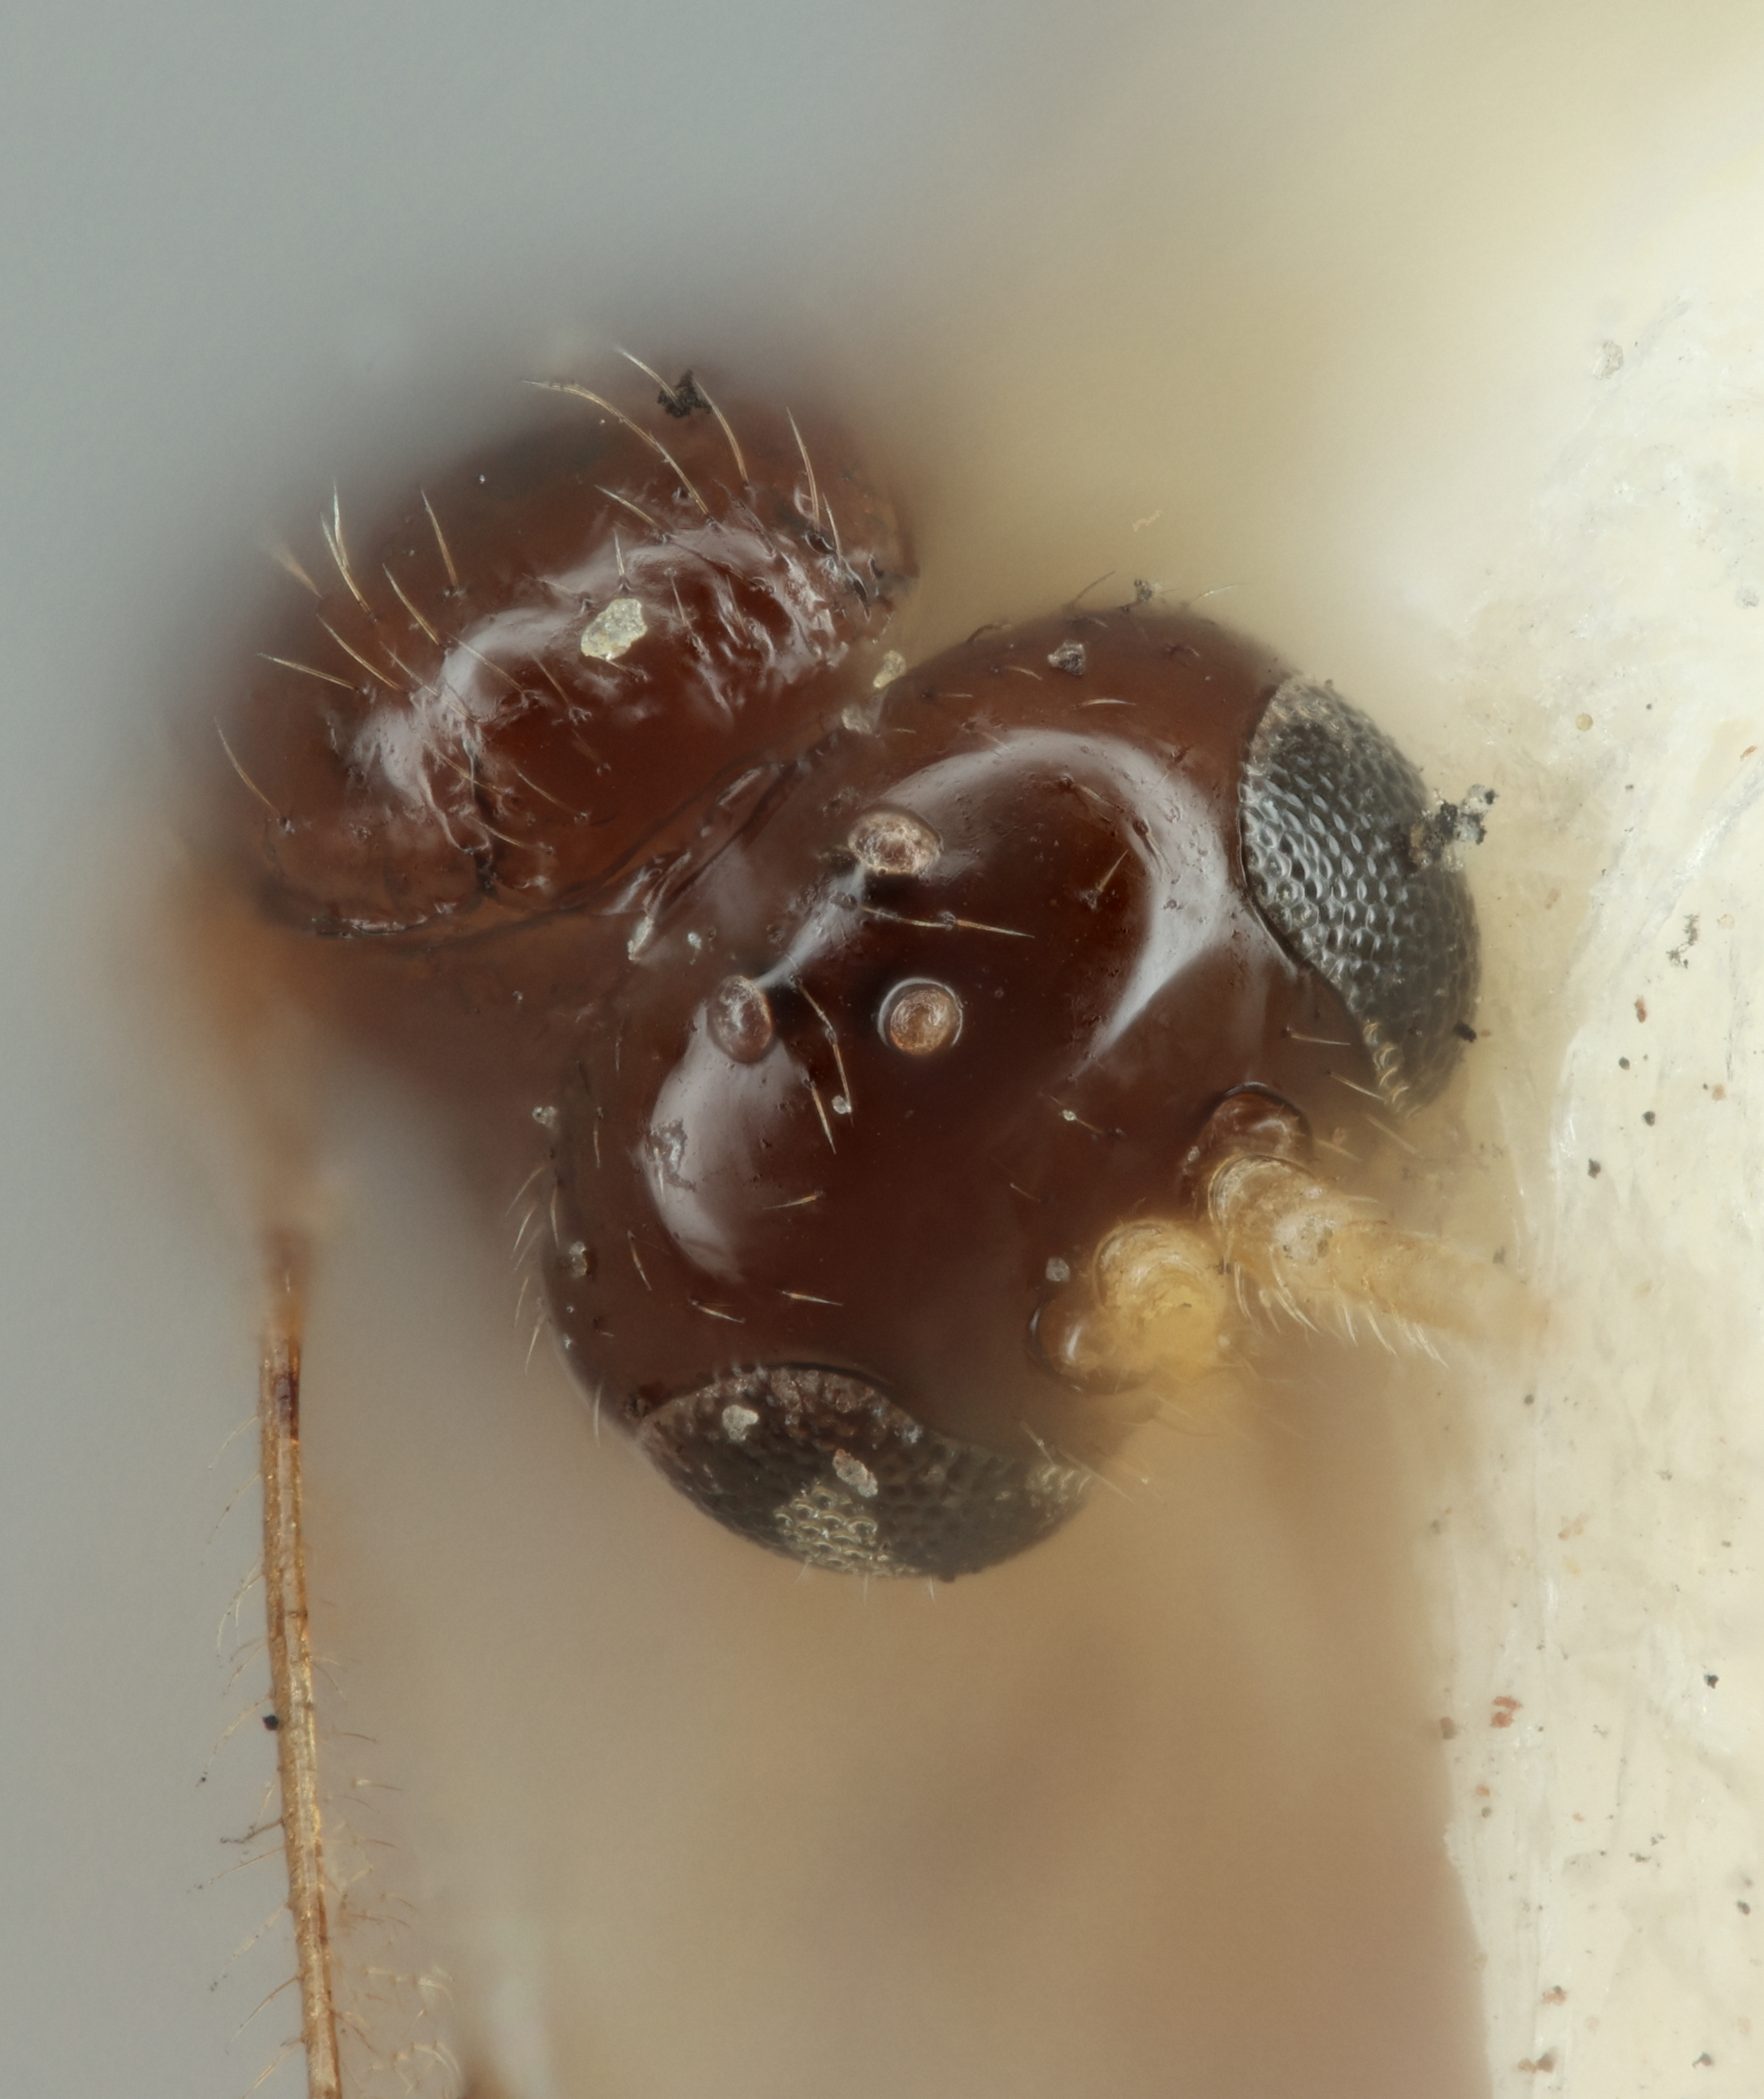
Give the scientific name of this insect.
Trioxys ameraceris
